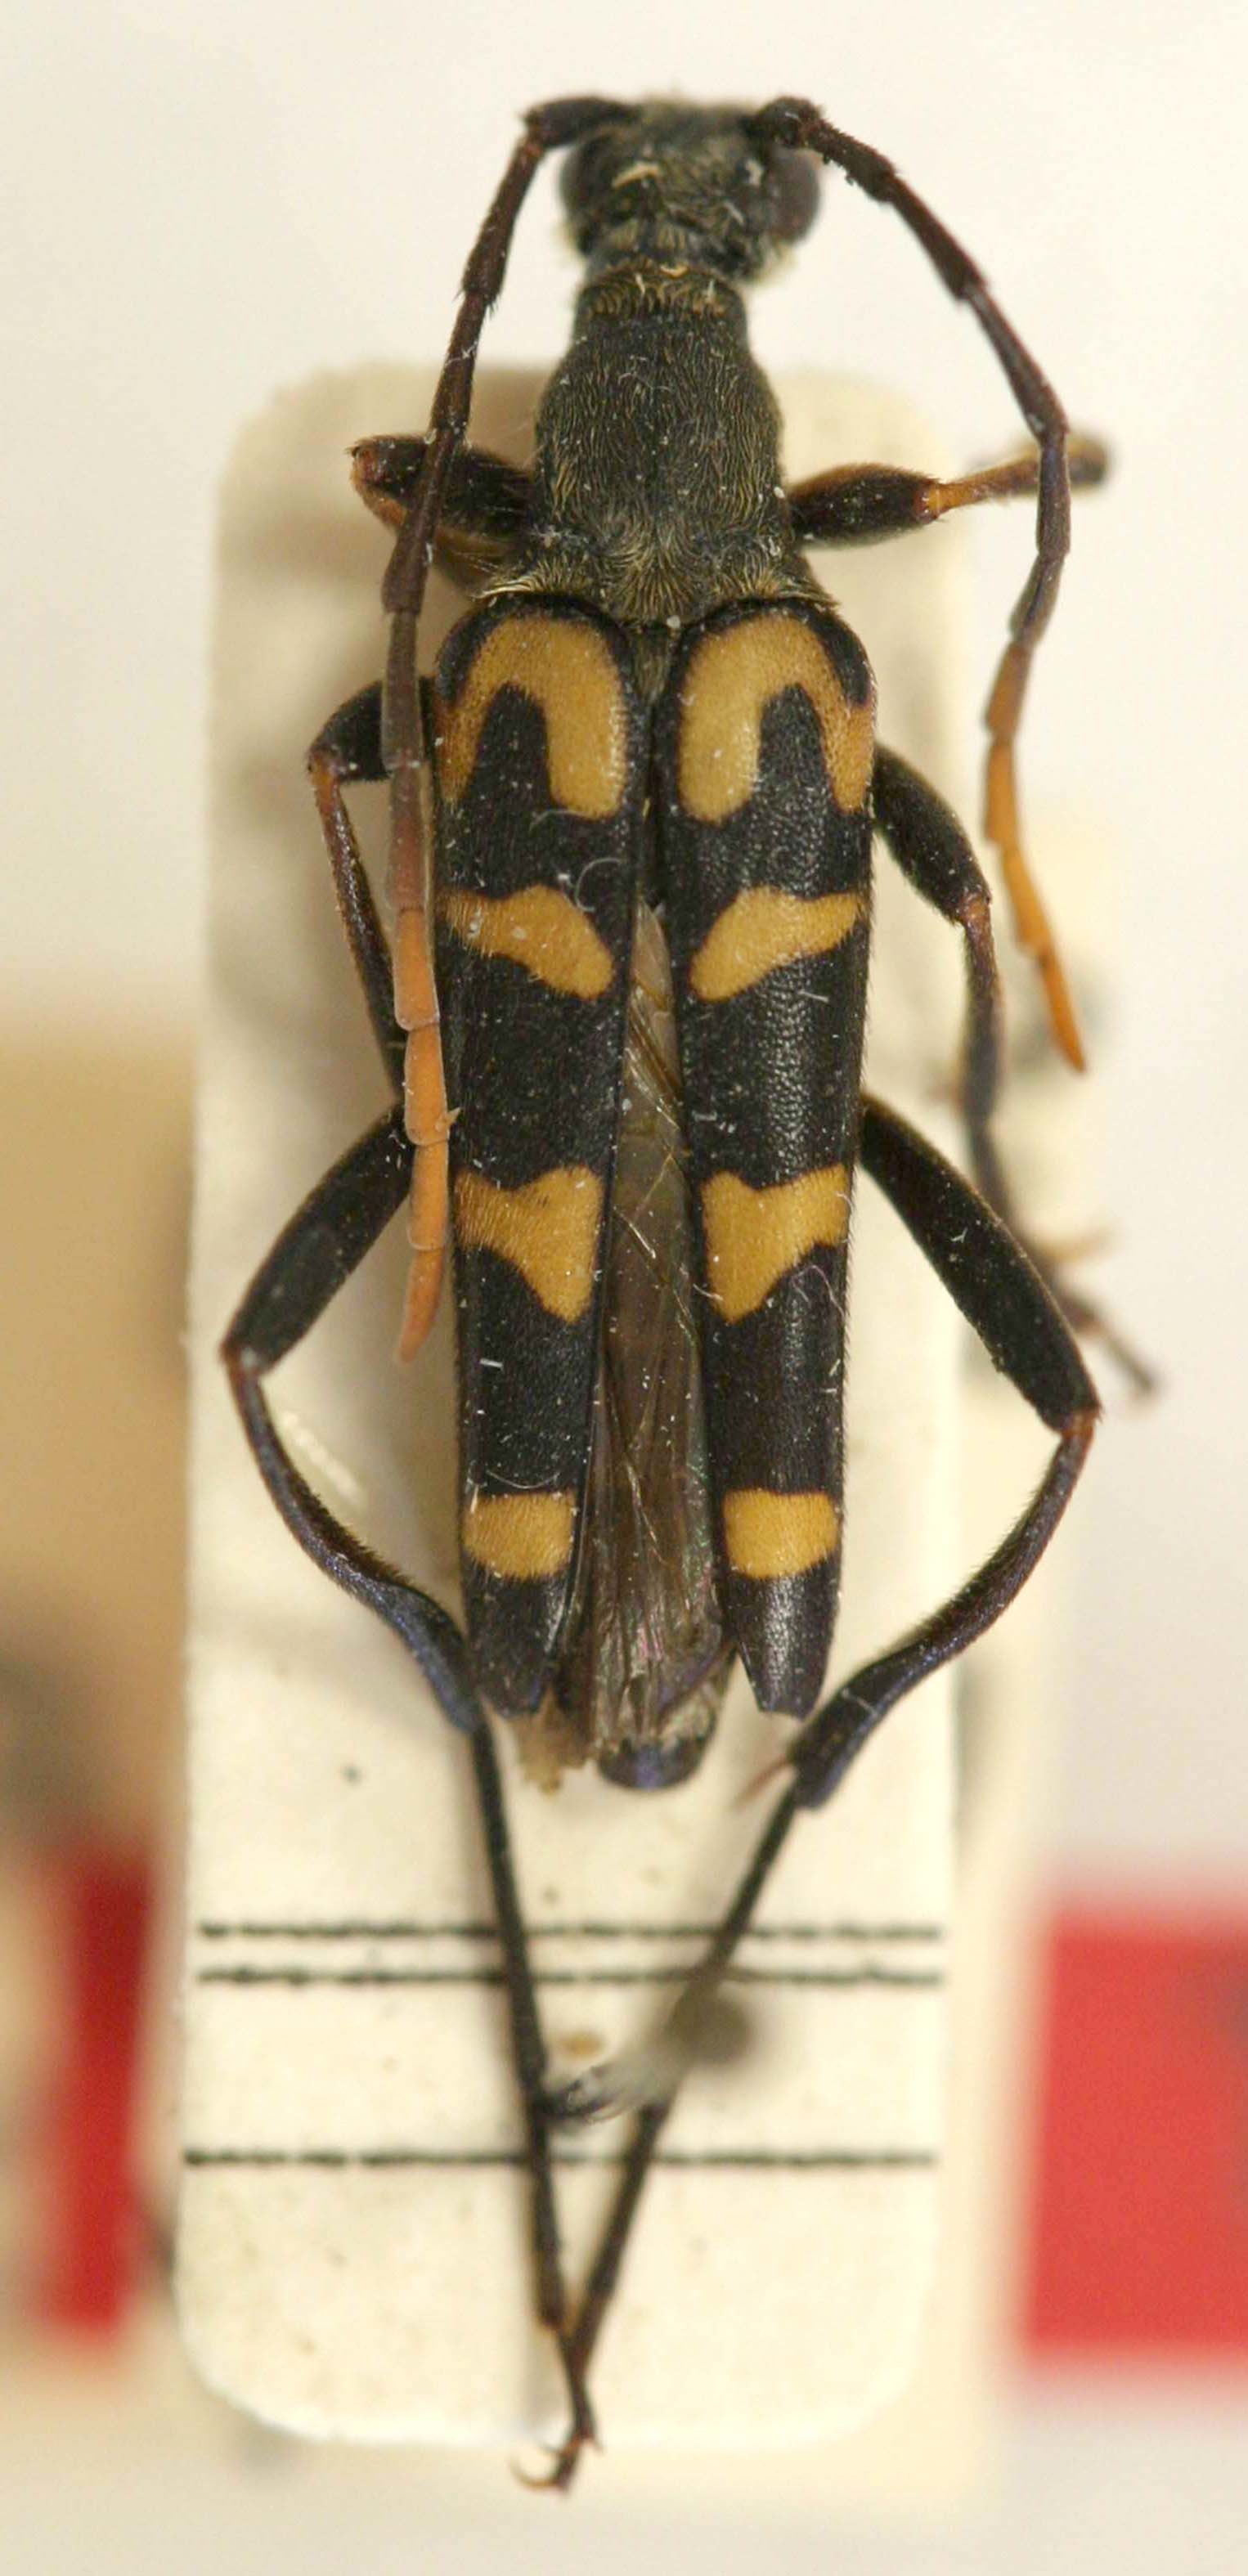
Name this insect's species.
Strangalia arcuata
